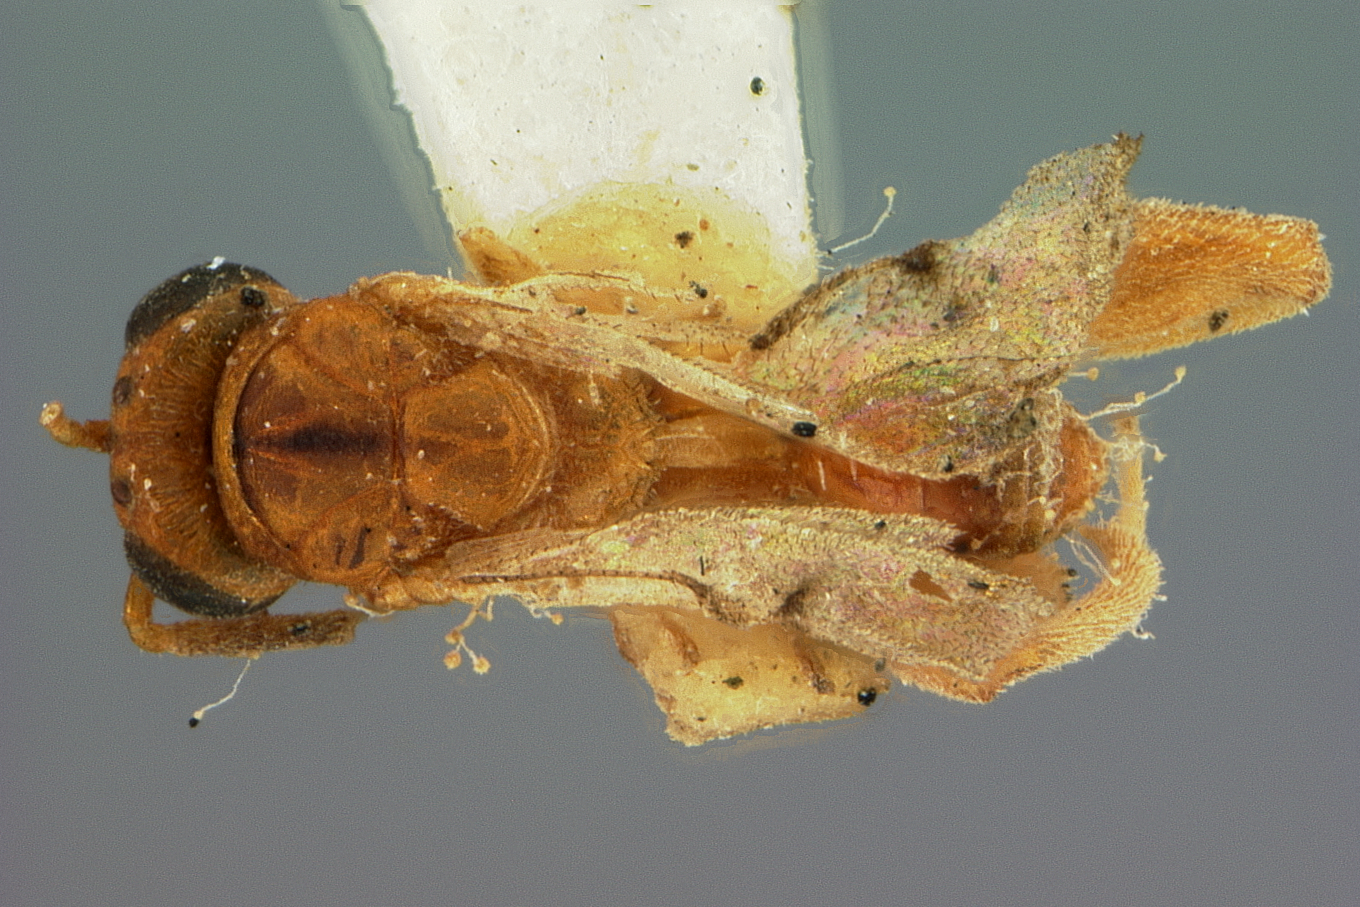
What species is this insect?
Smicra hirtifemora
